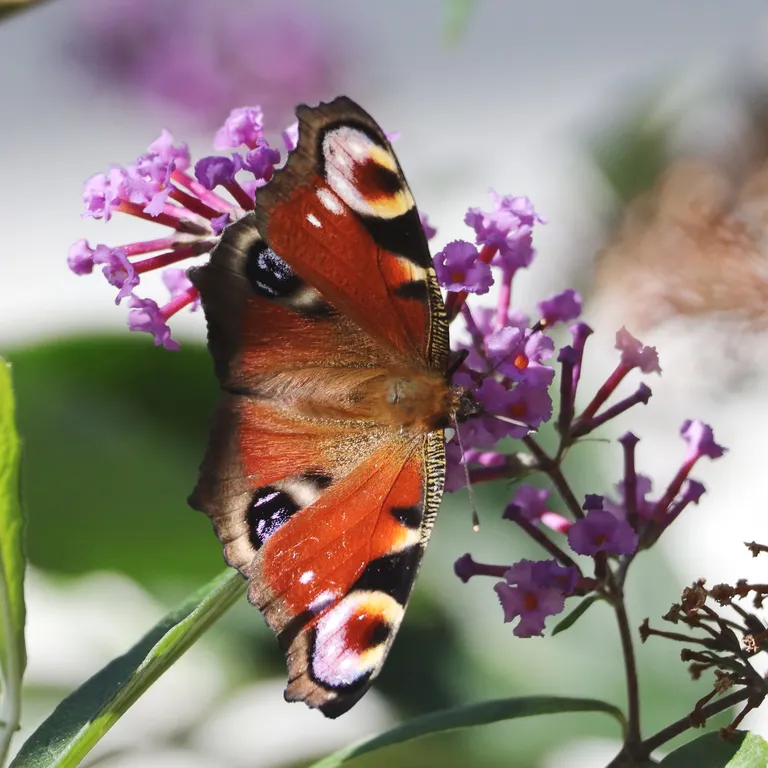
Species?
Aglais io
